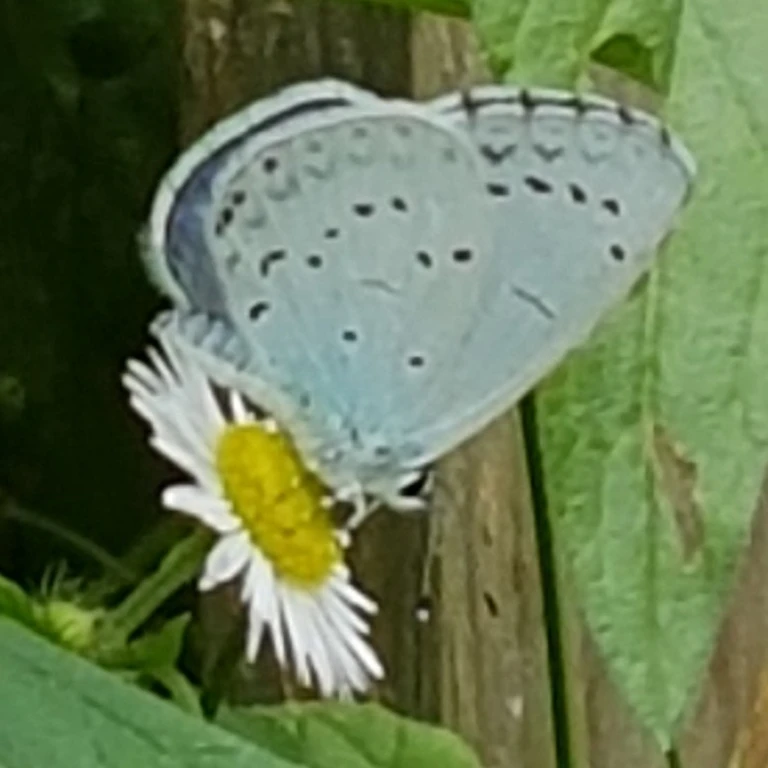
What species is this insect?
Celastrina argiolus
